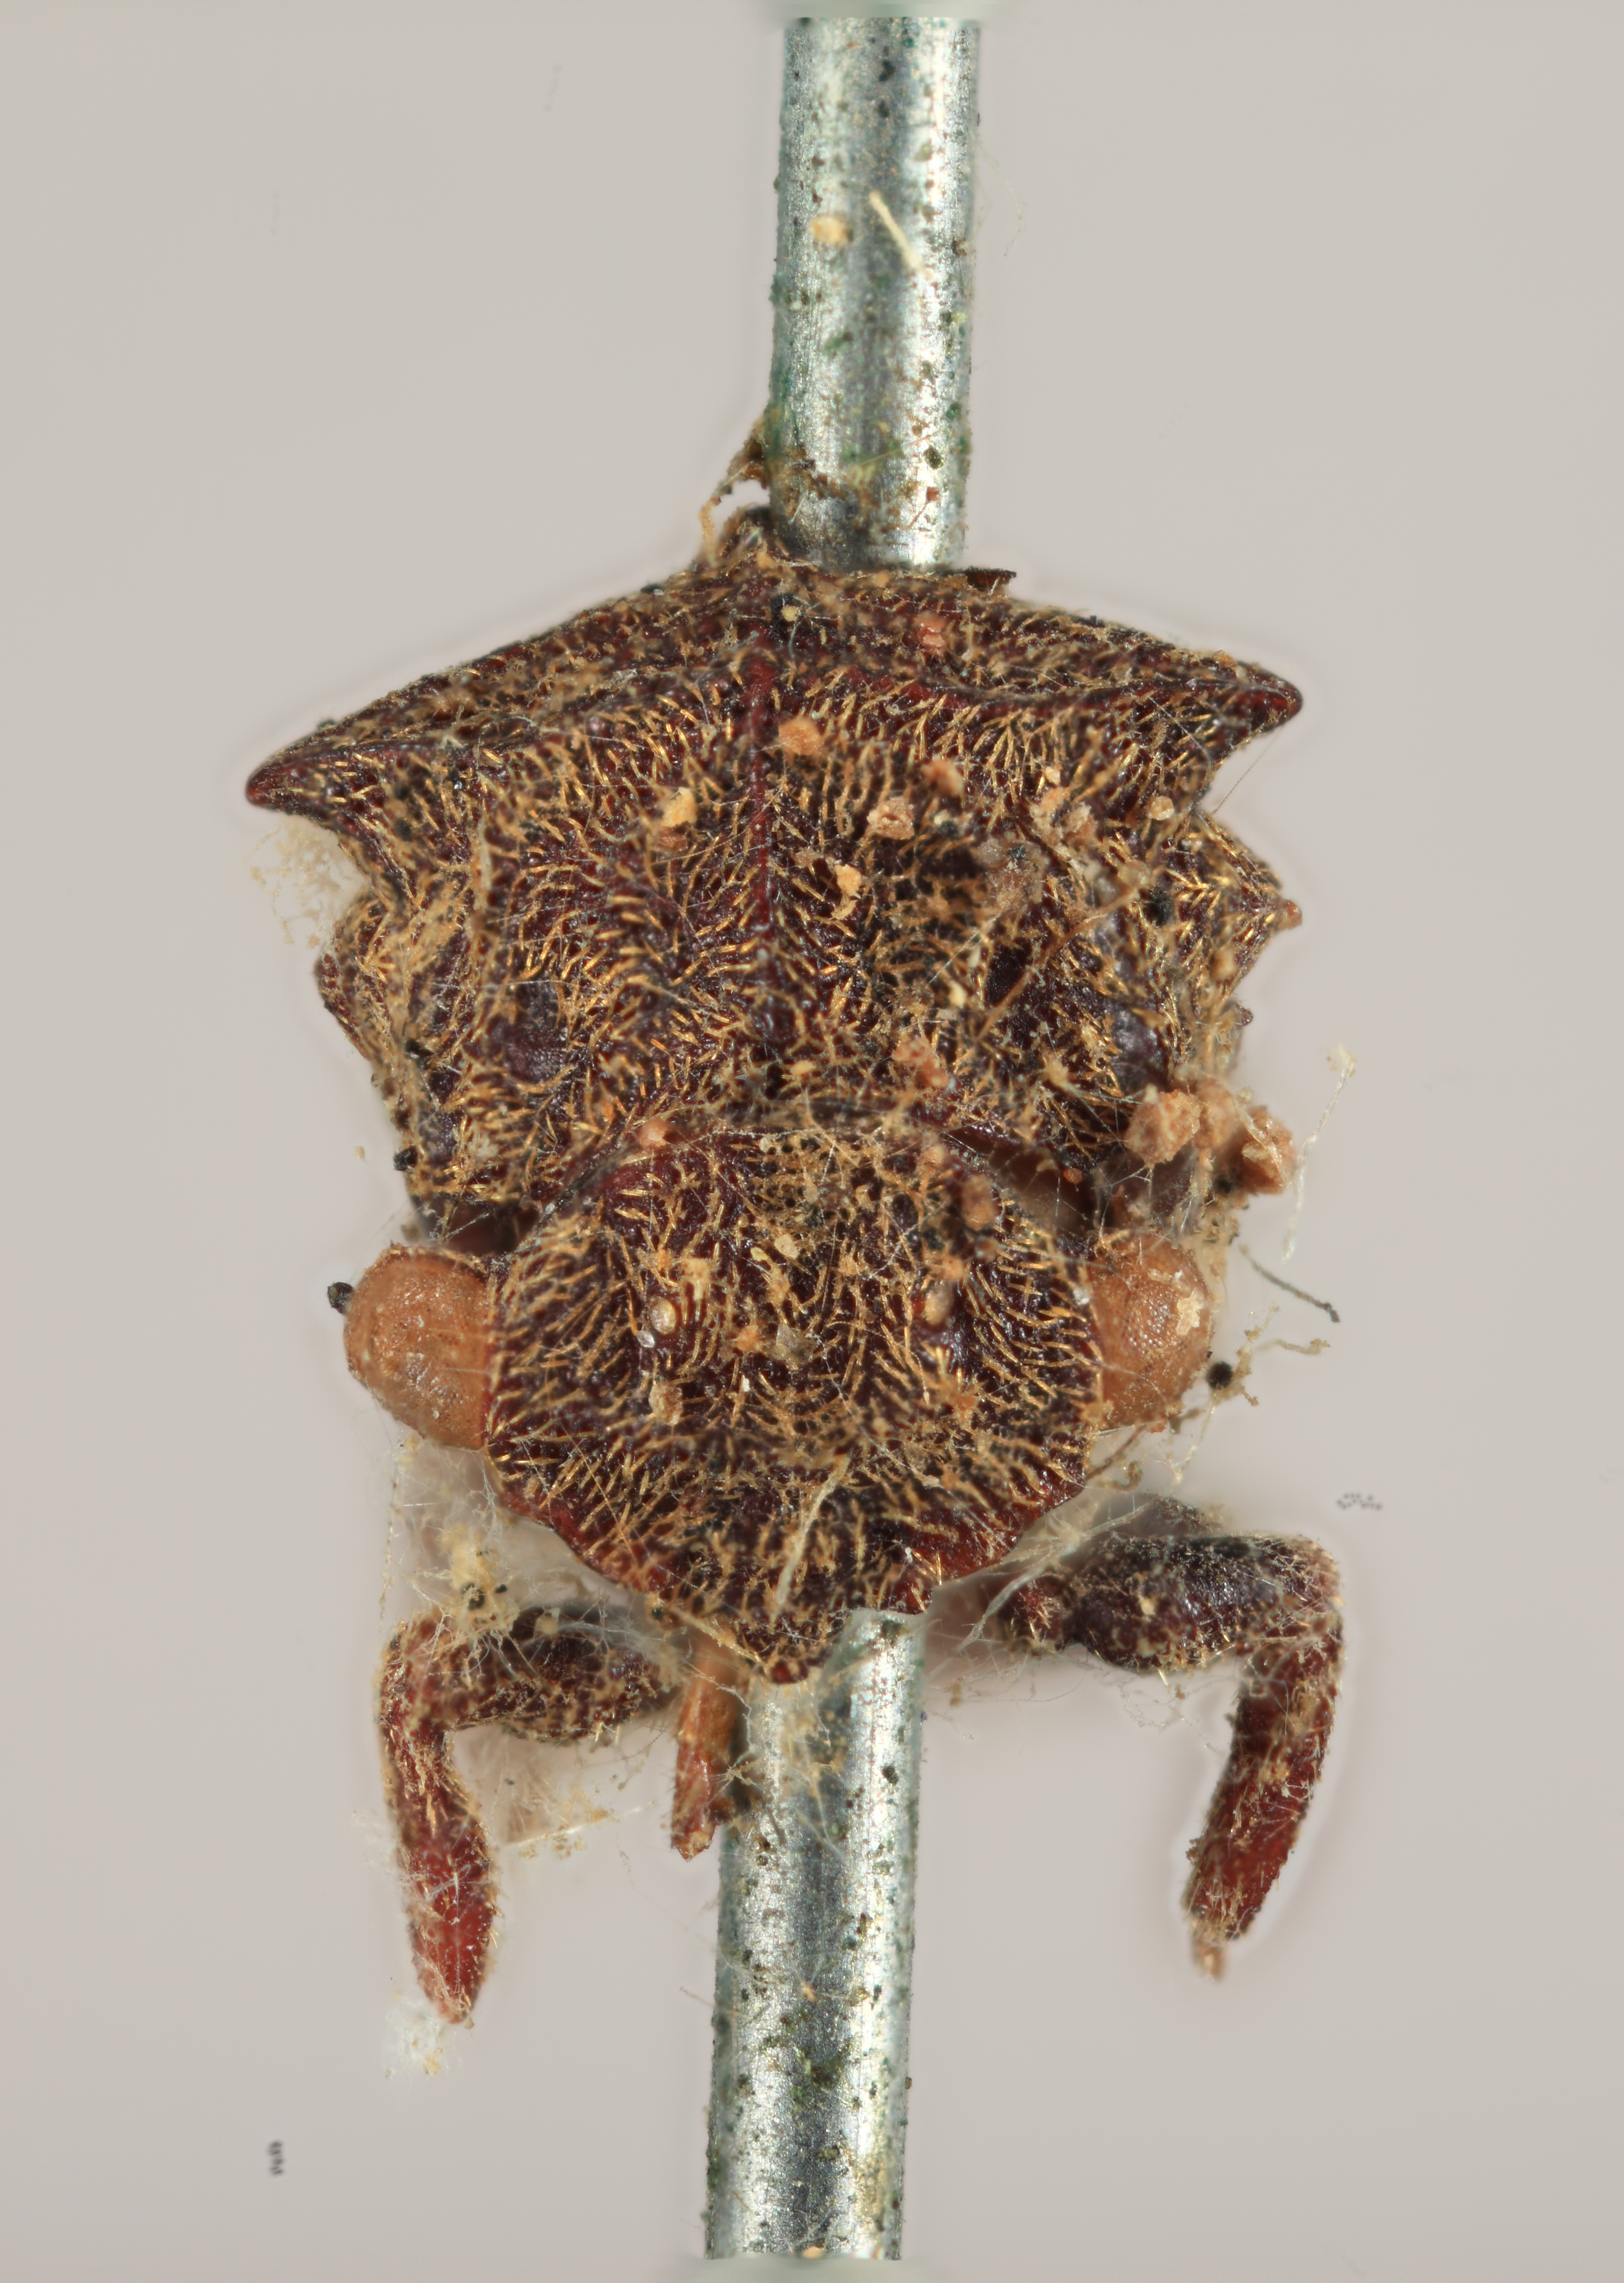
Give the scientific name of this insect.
Centrotypus minutus
